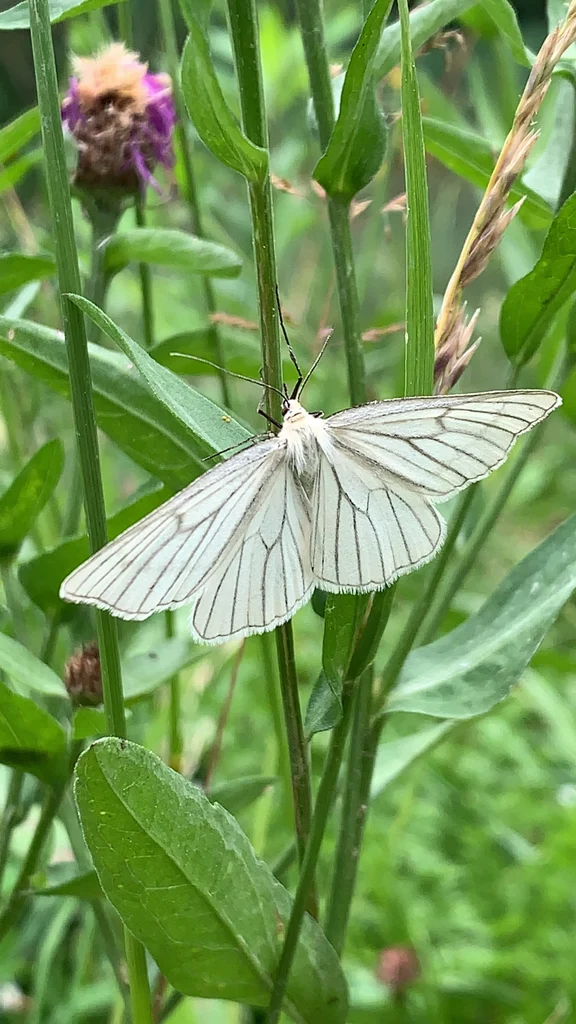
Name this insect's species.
Siona lineata
